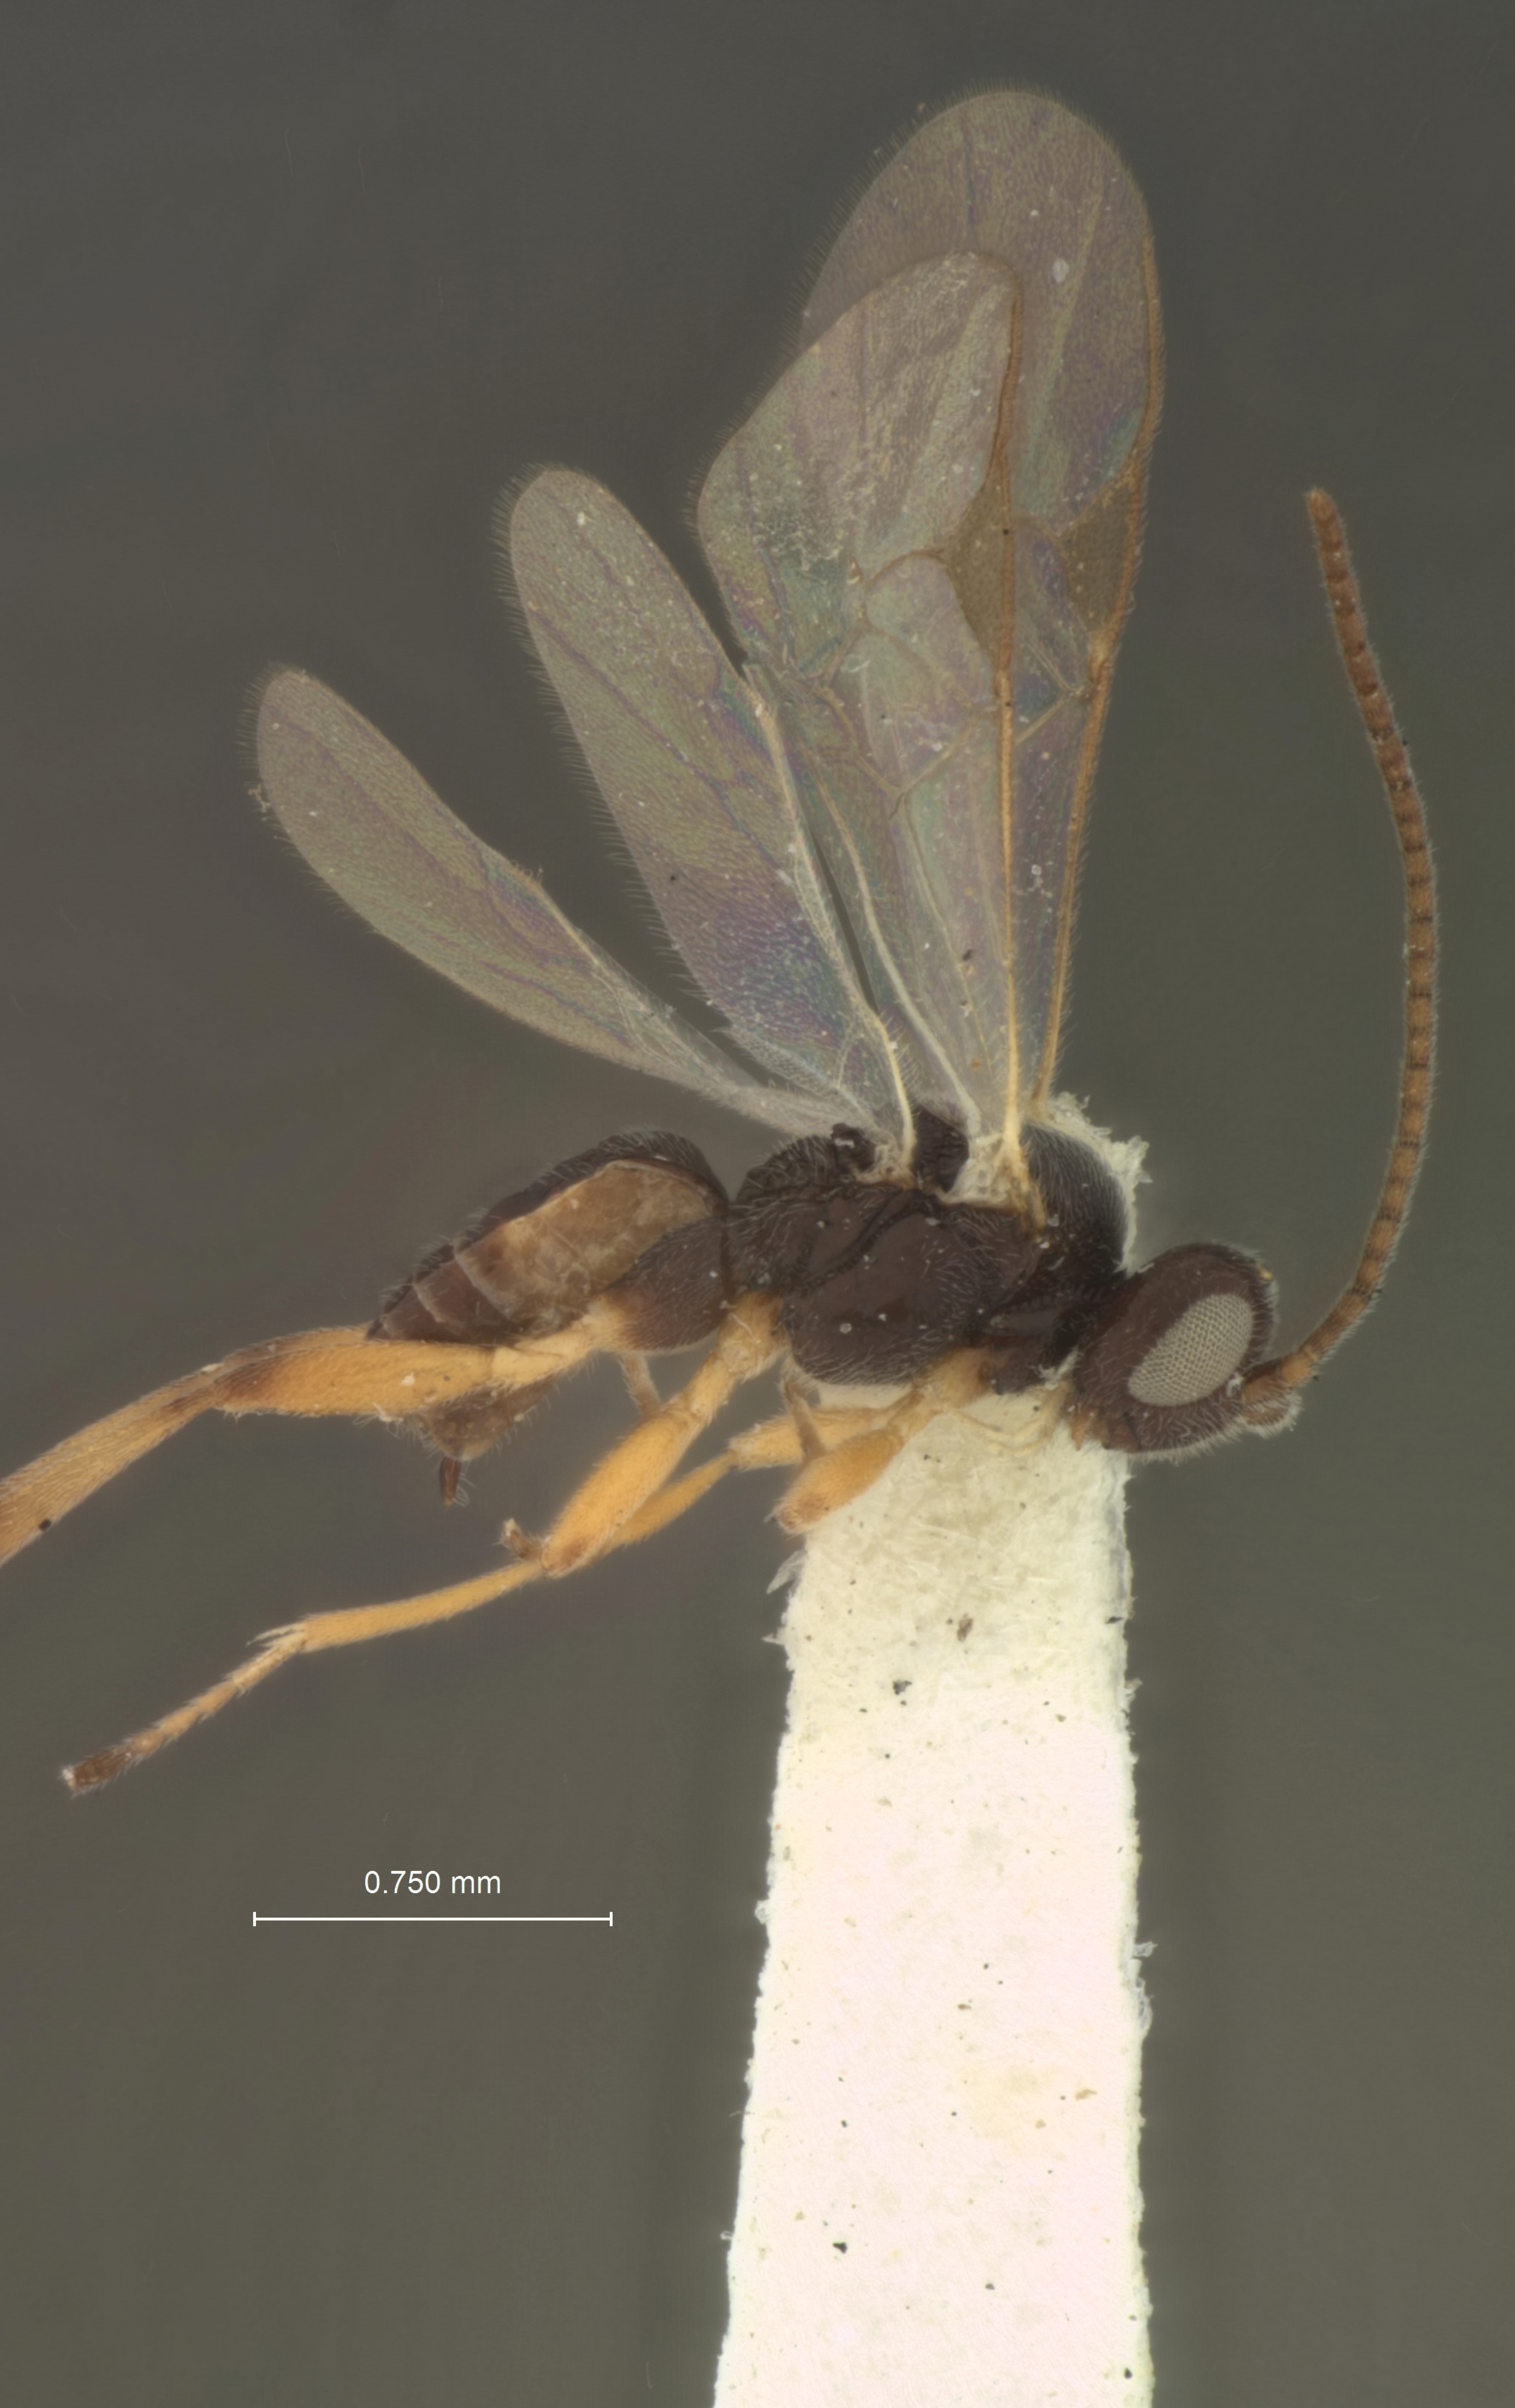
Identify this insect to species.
Apanteles narangae
